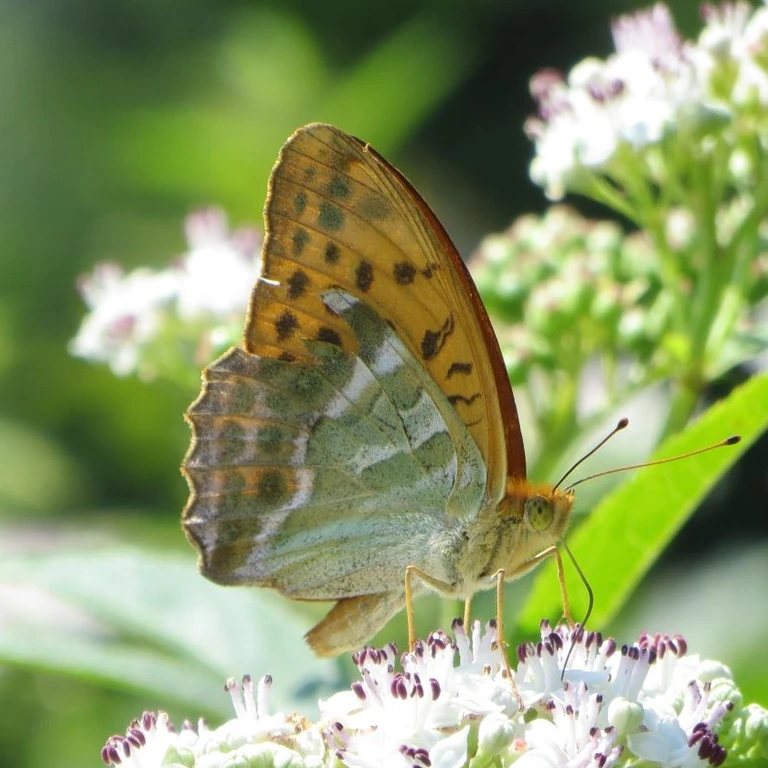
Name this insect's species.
Argynnis paphia
